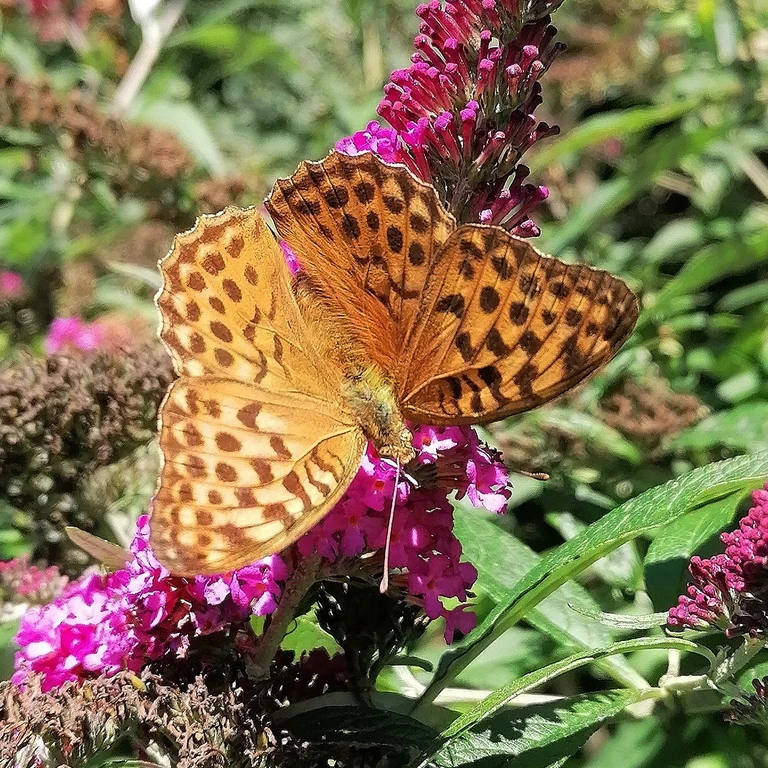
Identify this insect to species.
Argynnis paphia
